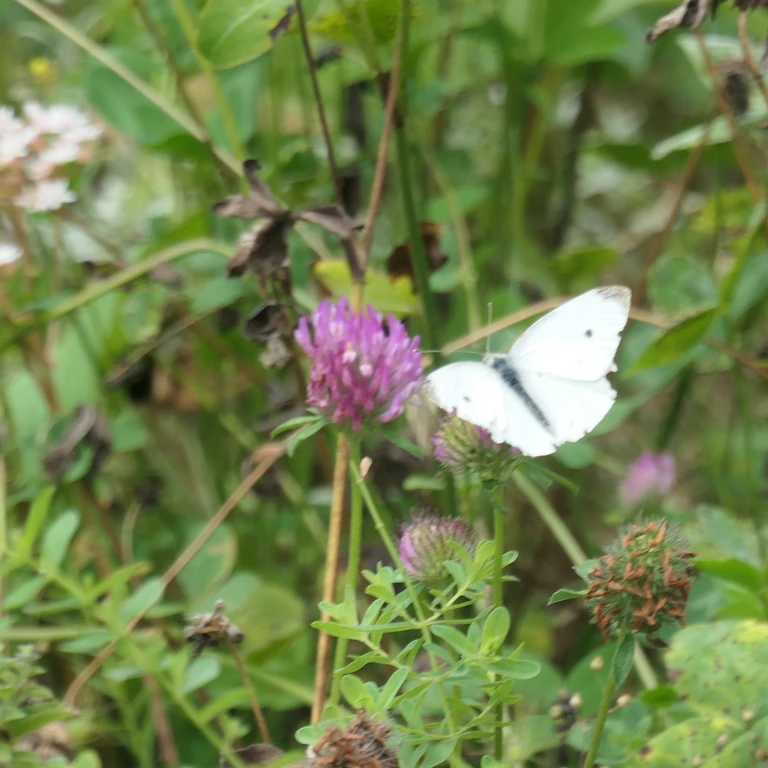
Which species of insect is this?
Pieris rapae
